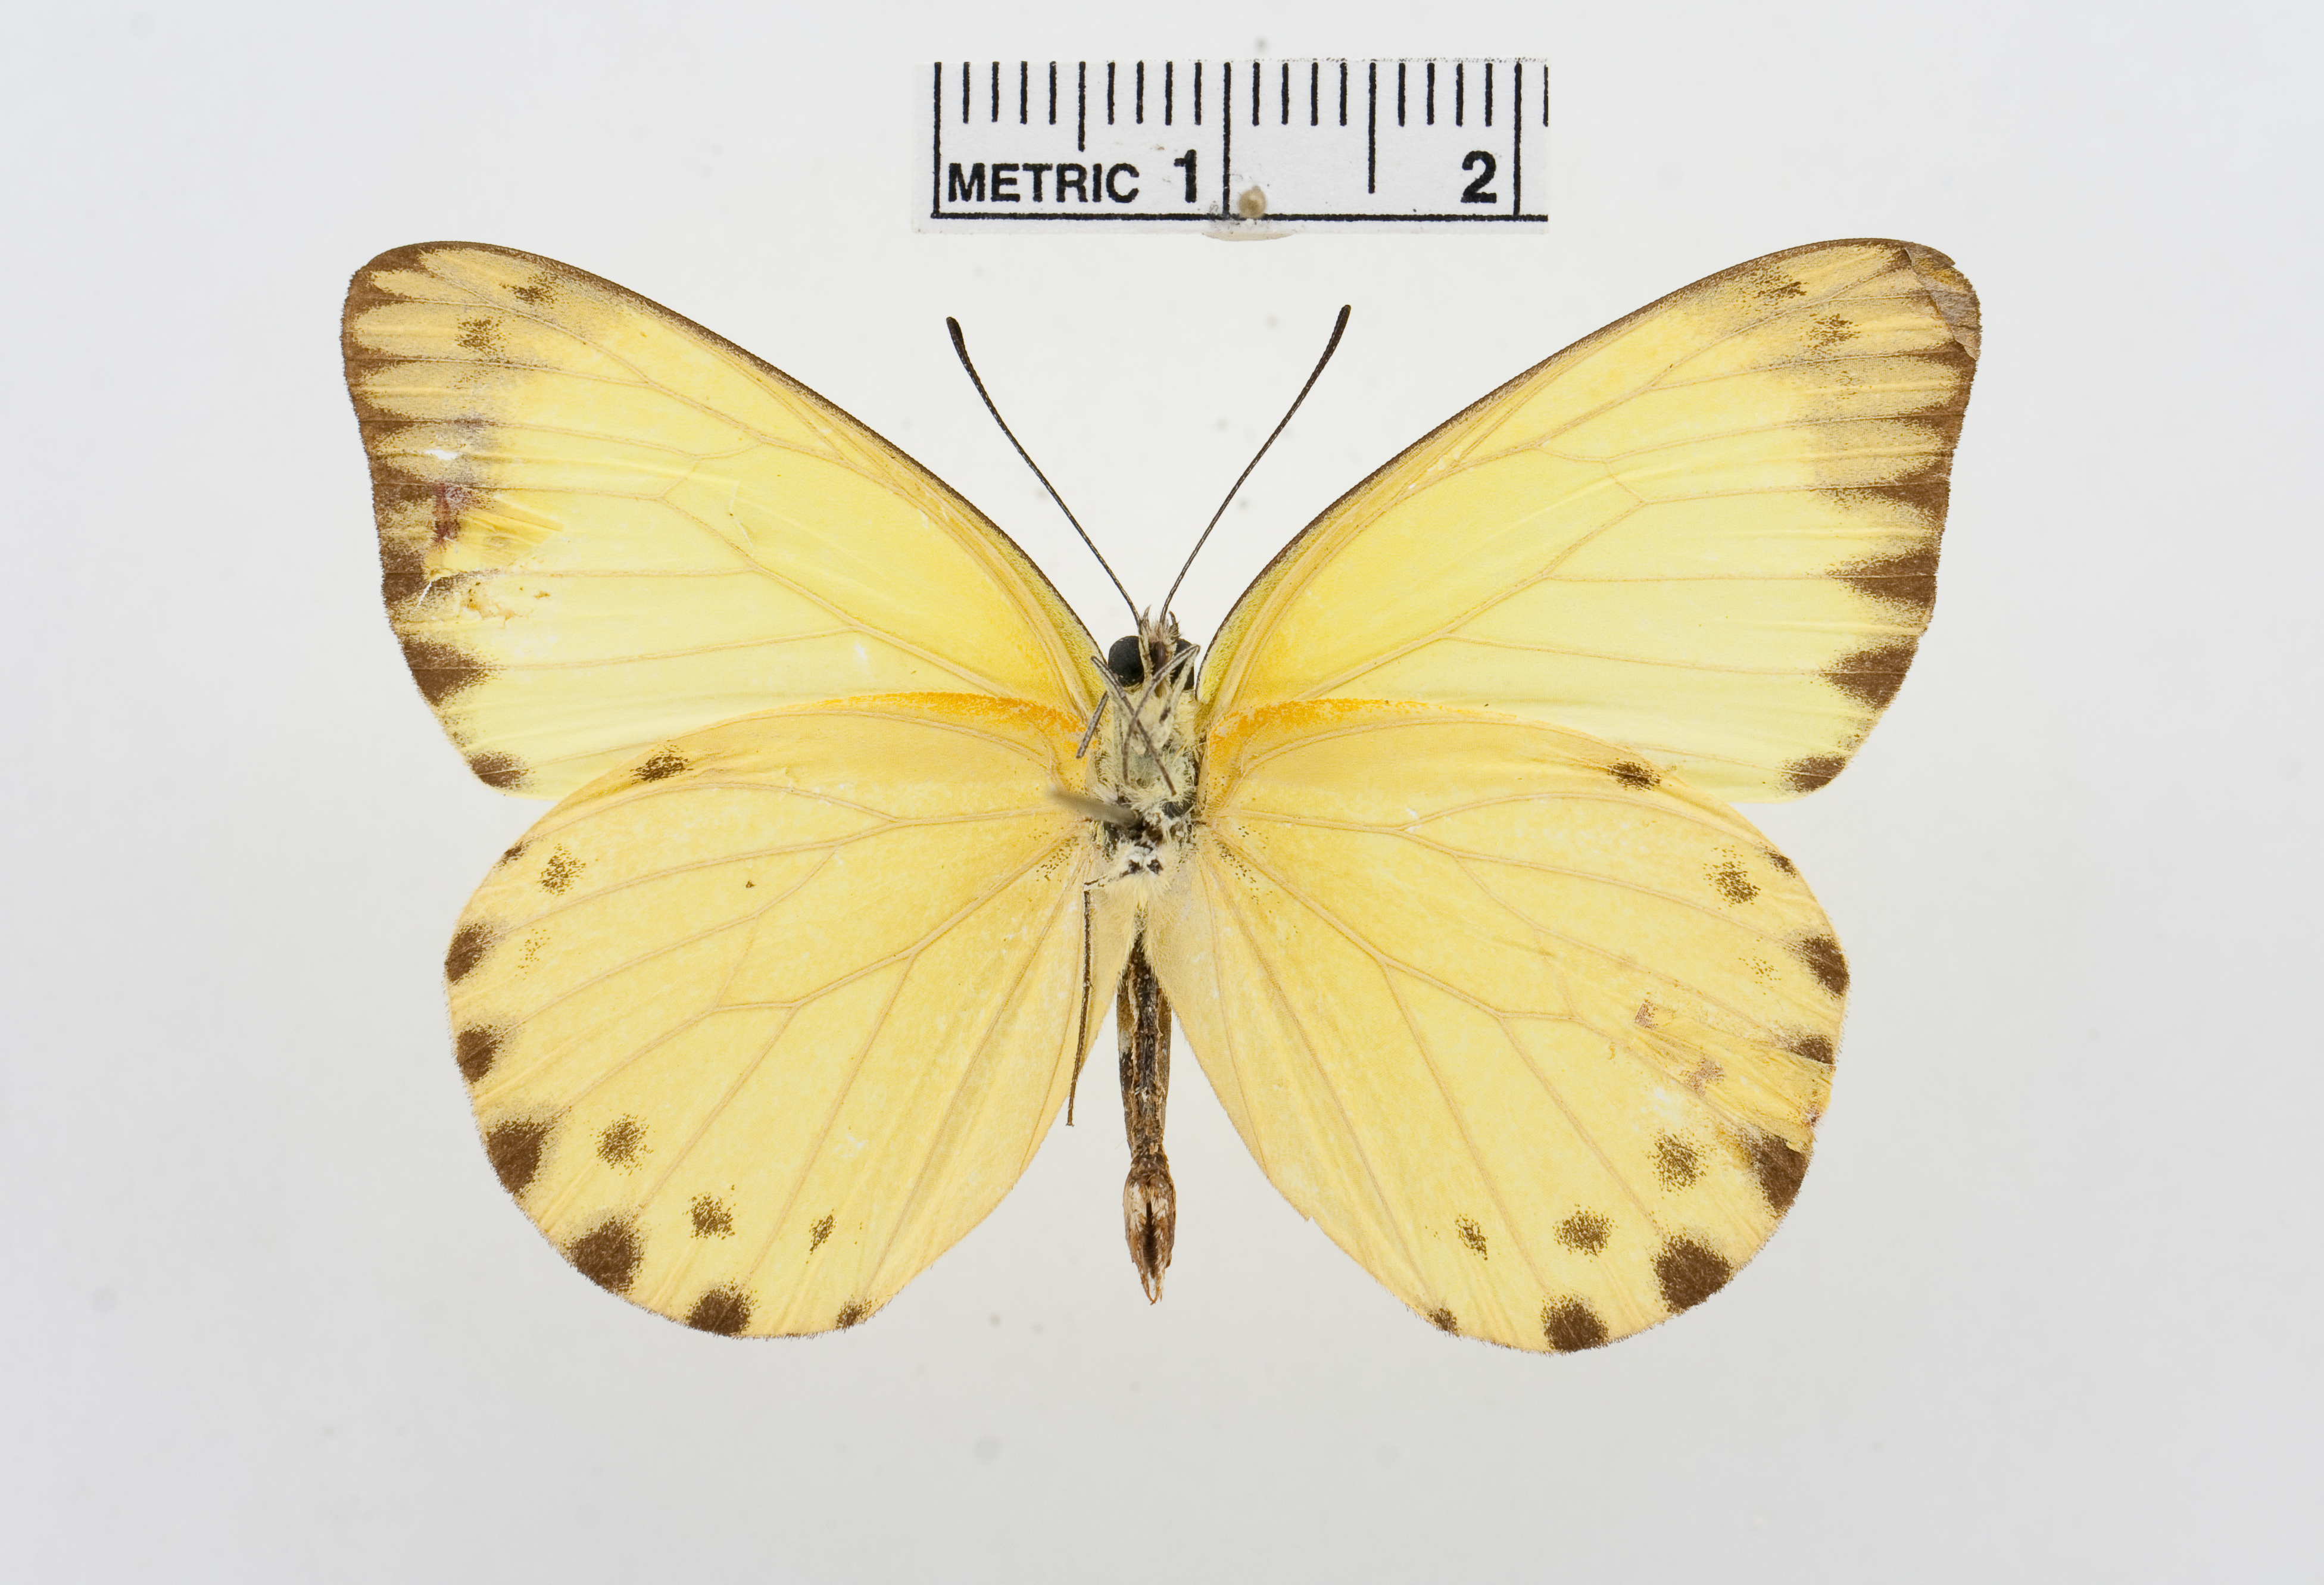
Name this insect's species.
Belenois ianthe
